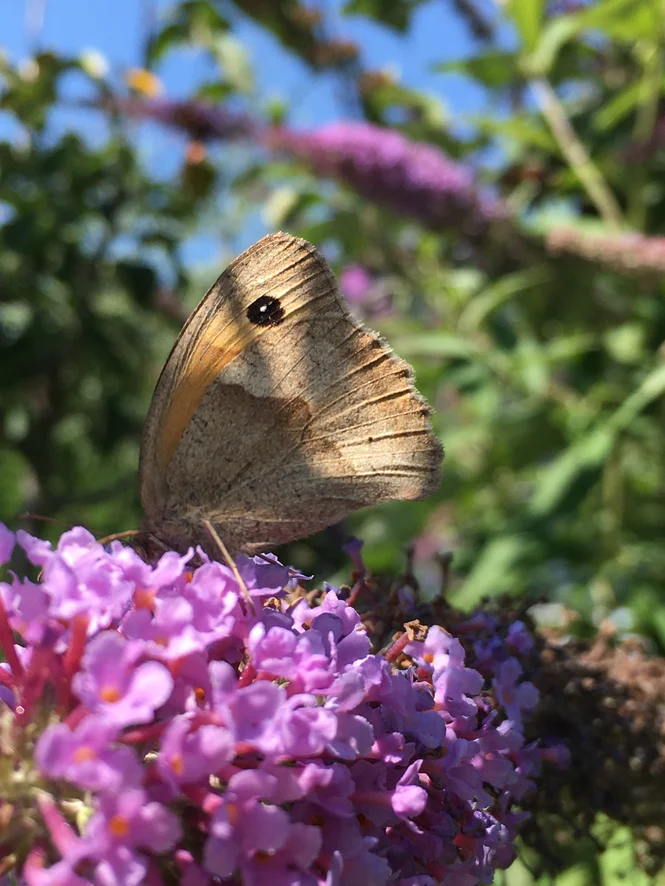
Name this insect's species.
Maniola jurtina
